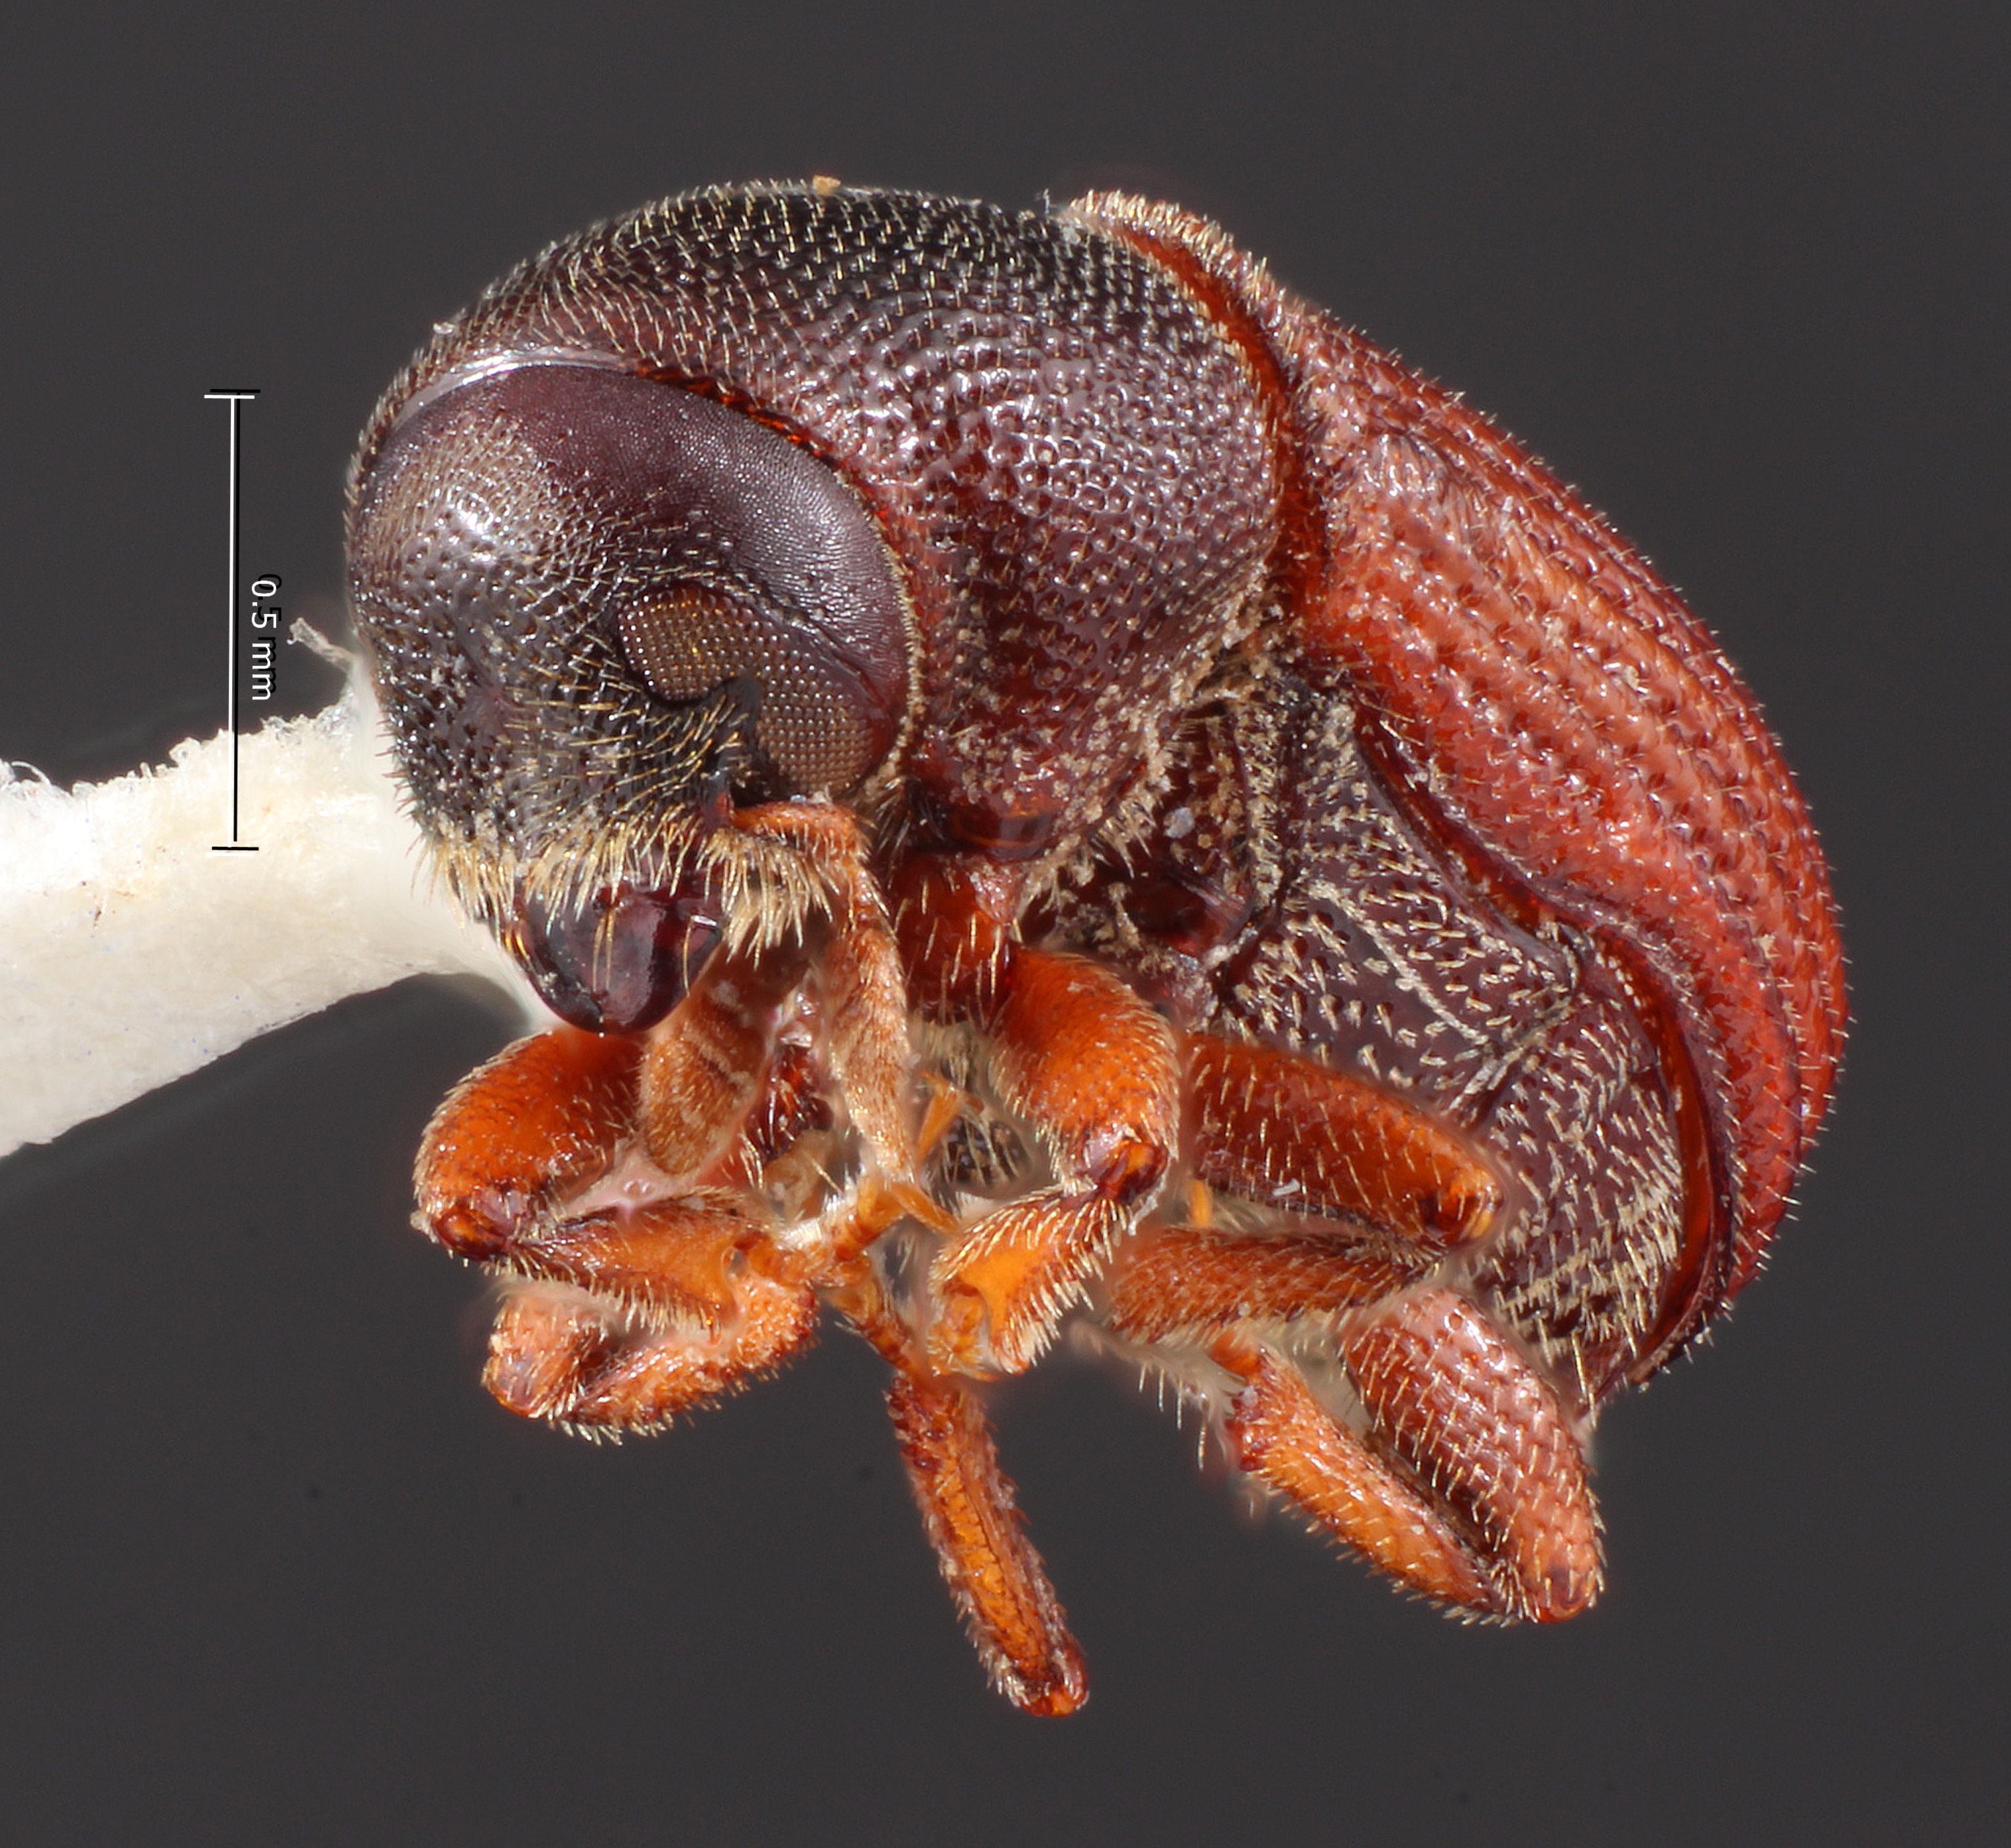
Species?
Phloeosinus splendens
